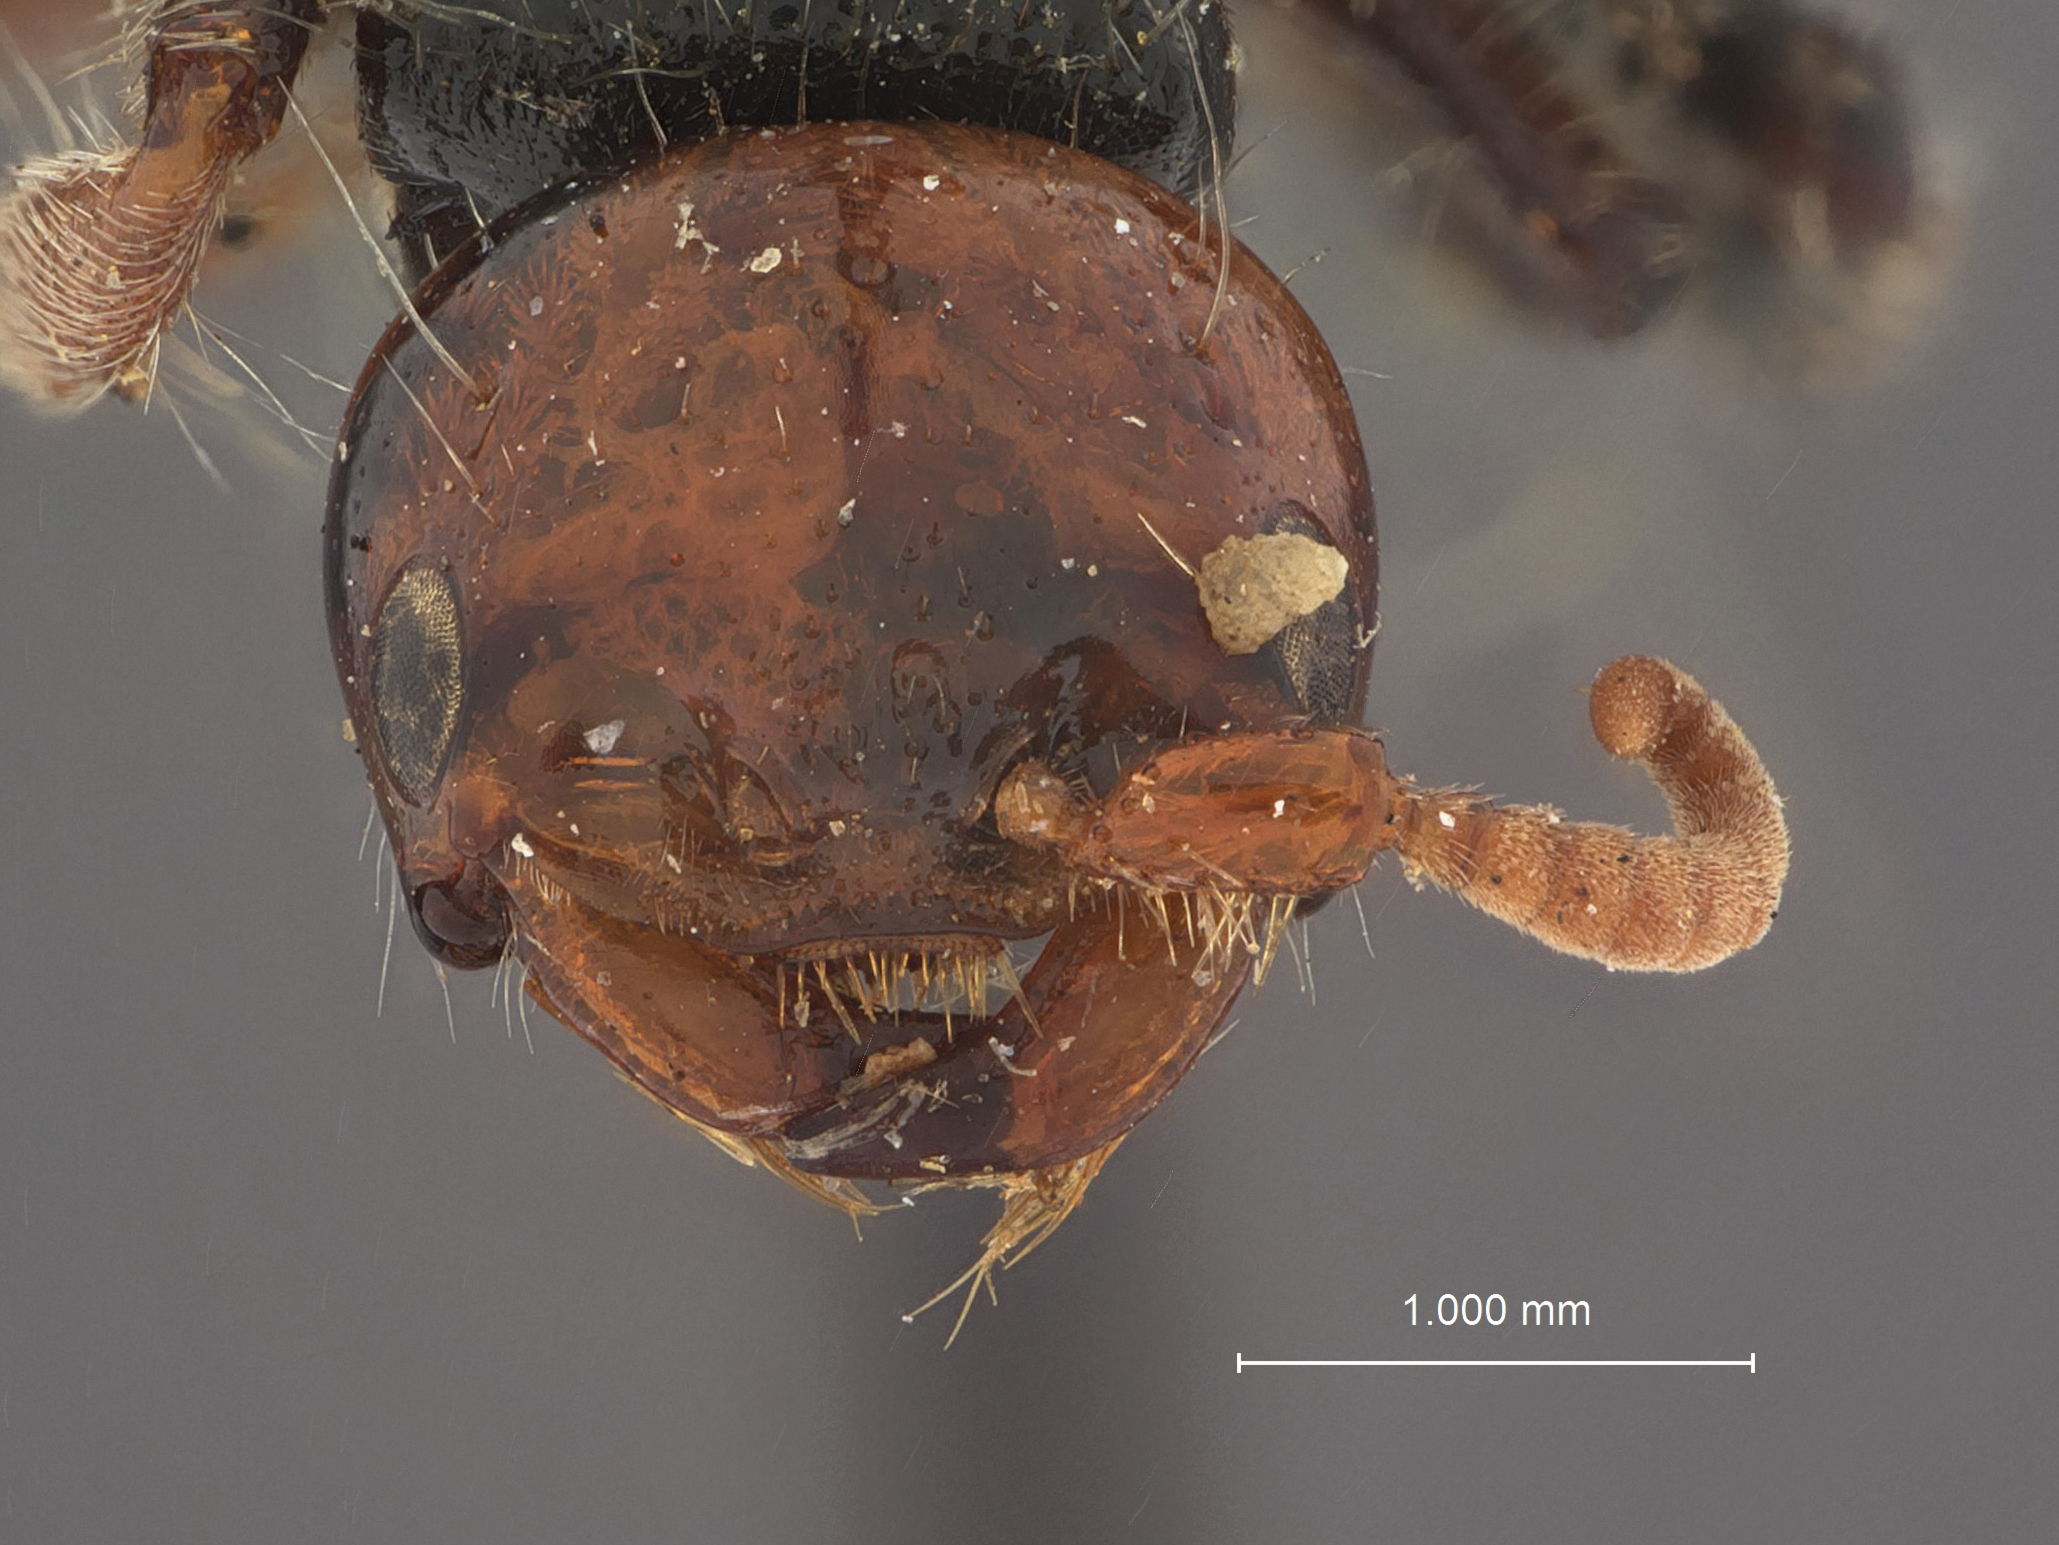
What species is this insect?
Lophocheilus ruficeps
